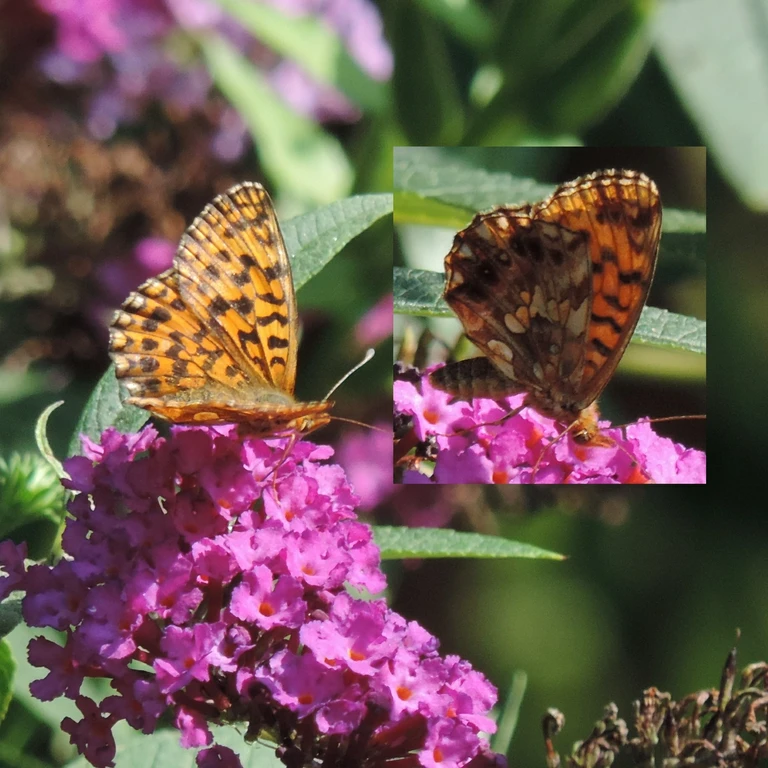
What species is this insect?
Boloria dia
